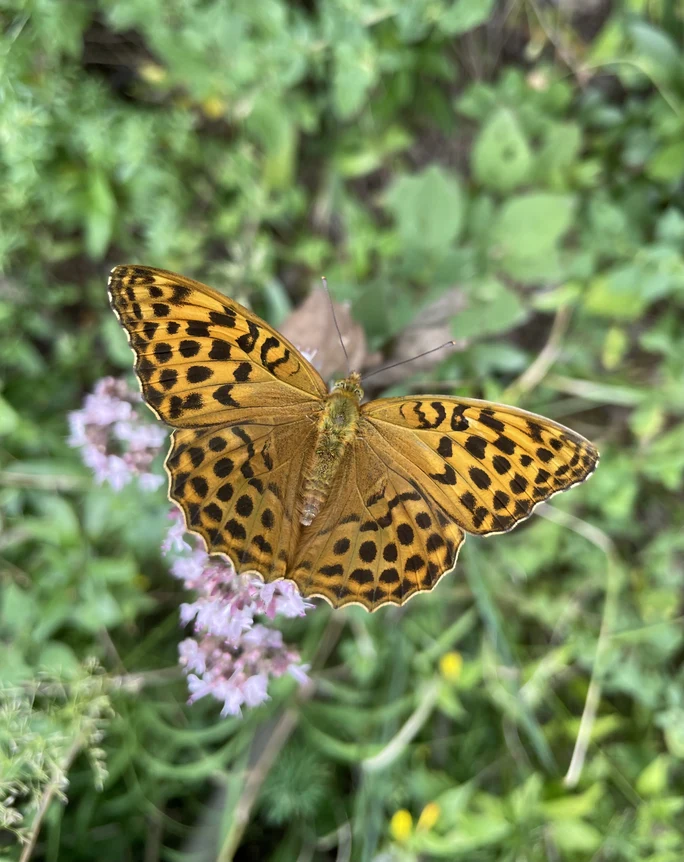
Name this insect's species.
Argynnis paphia
